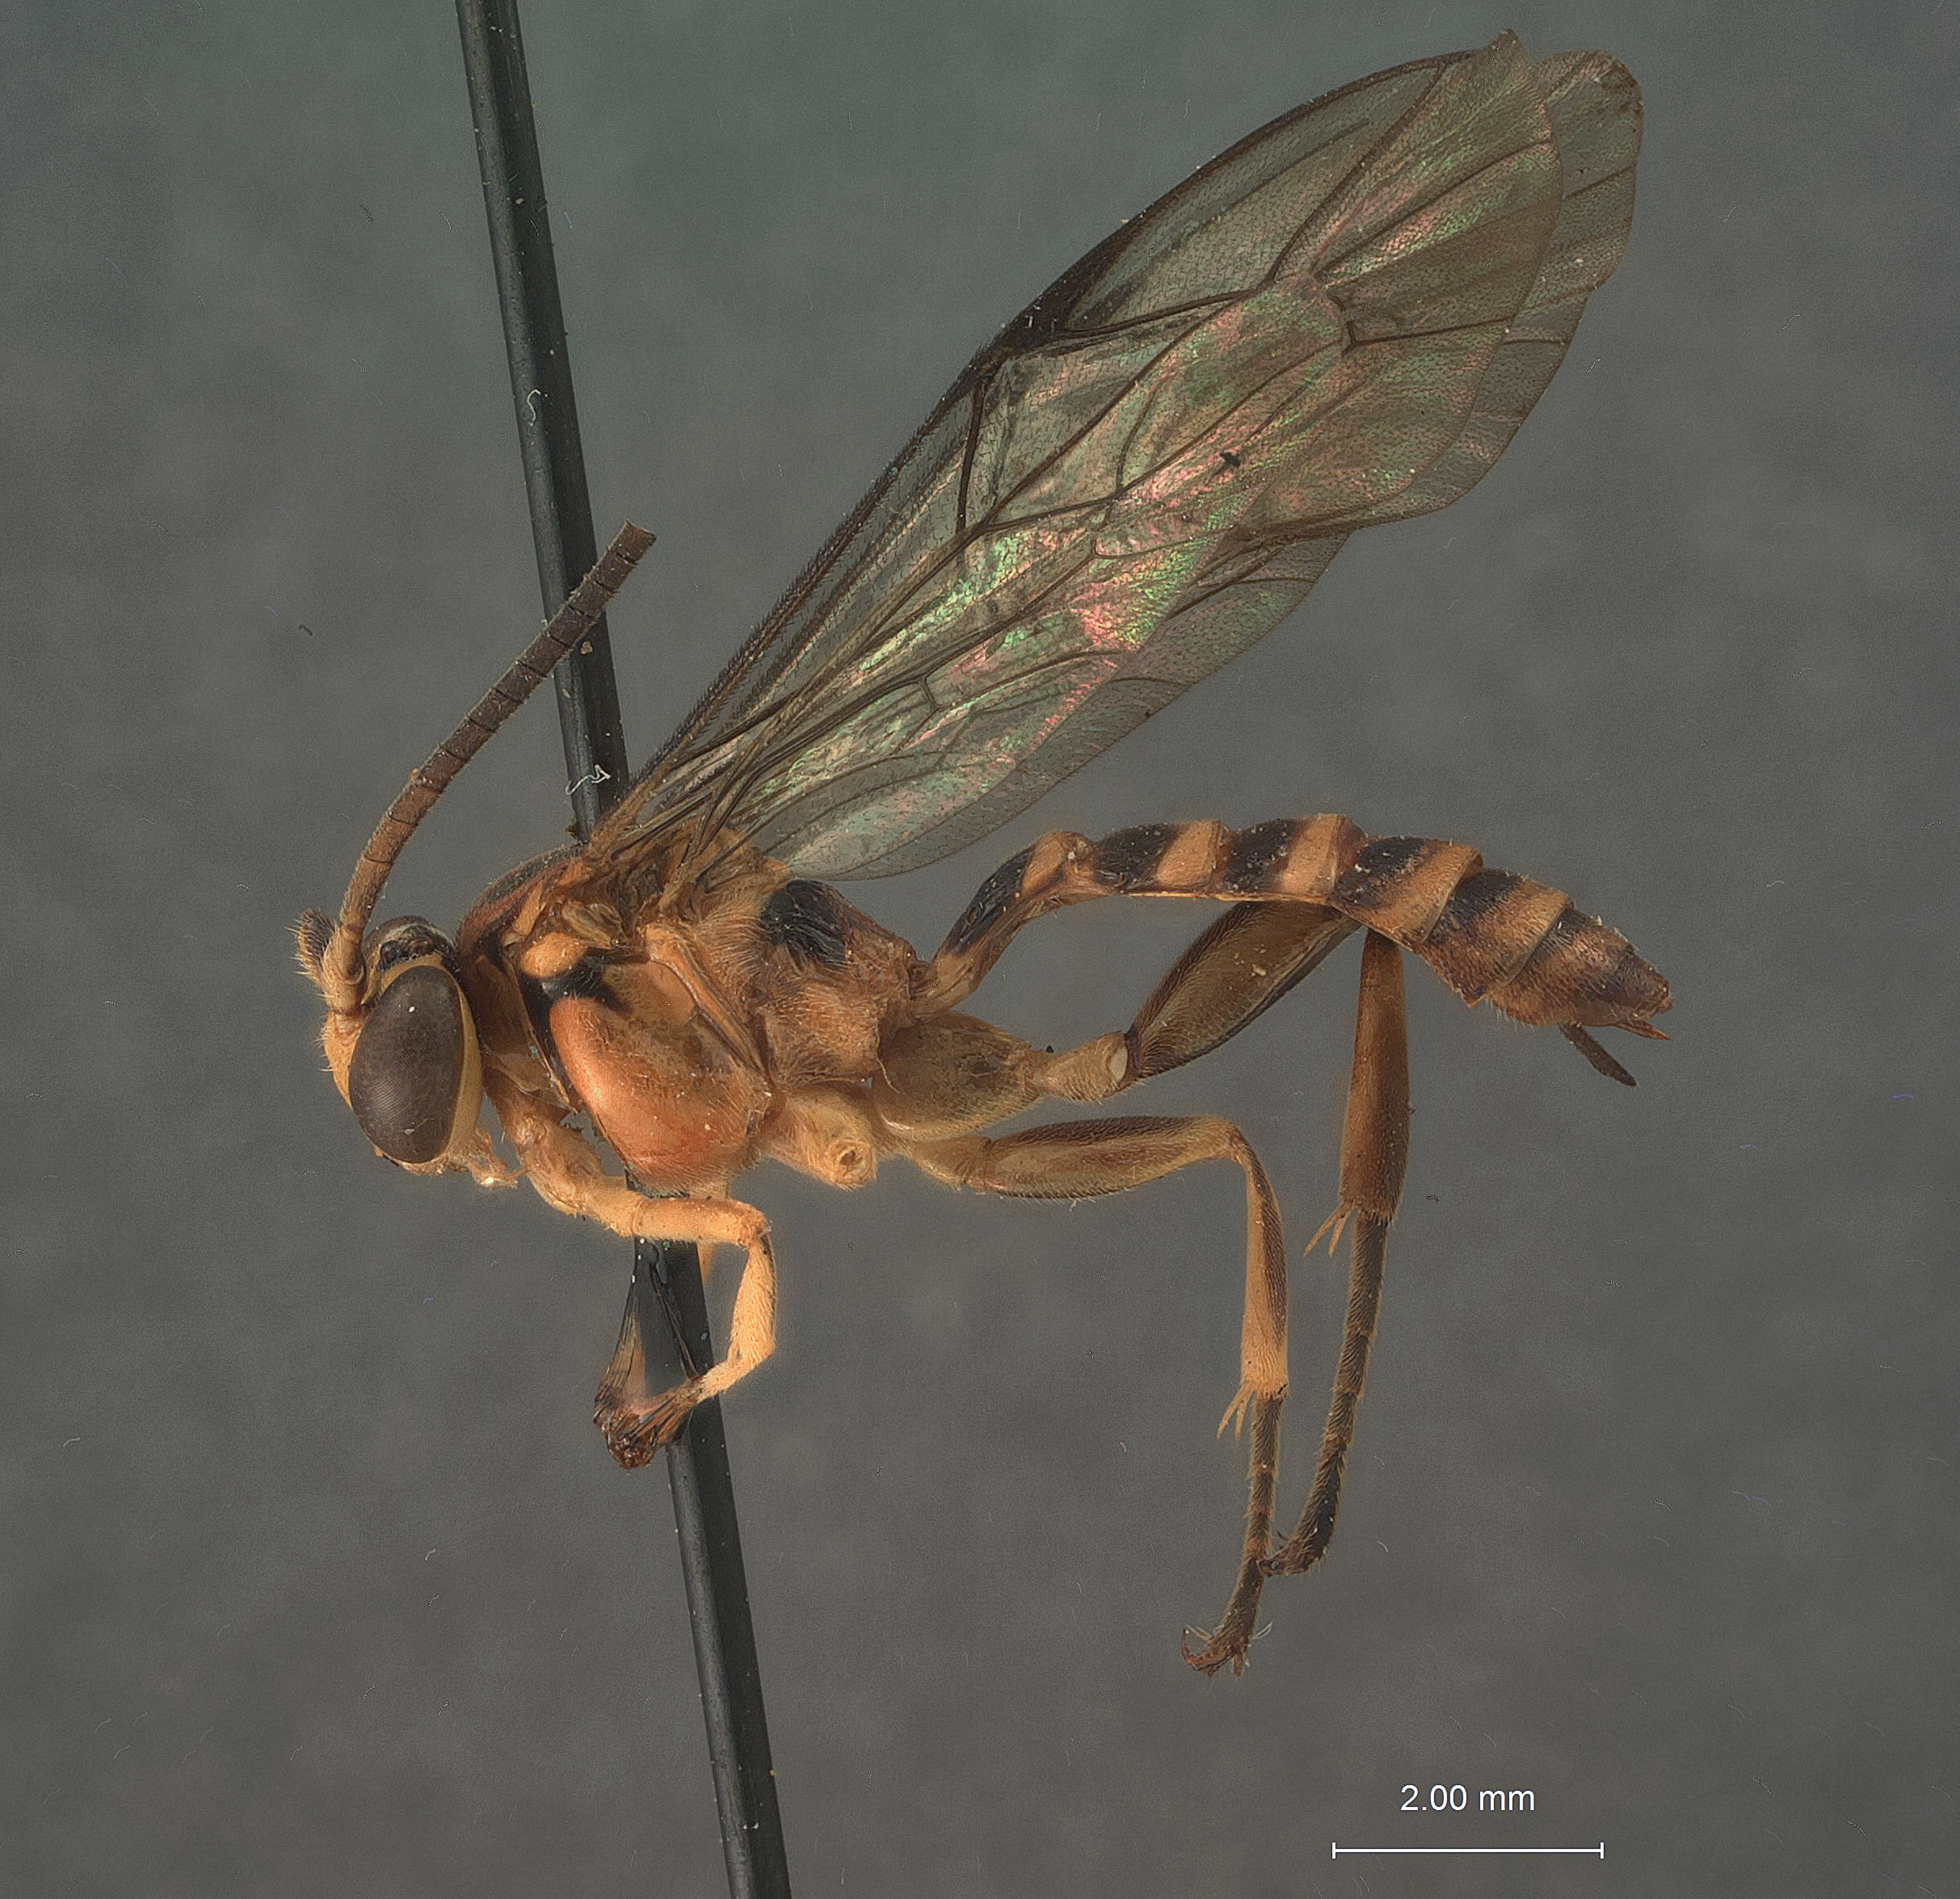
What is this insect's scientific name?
Theronia inserta
